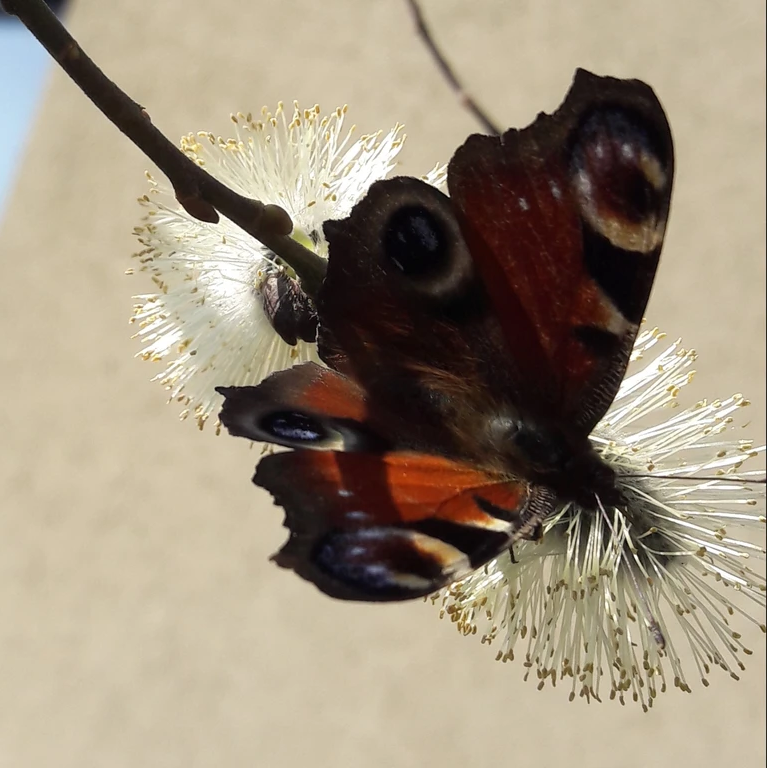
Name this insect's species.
Aglais io
